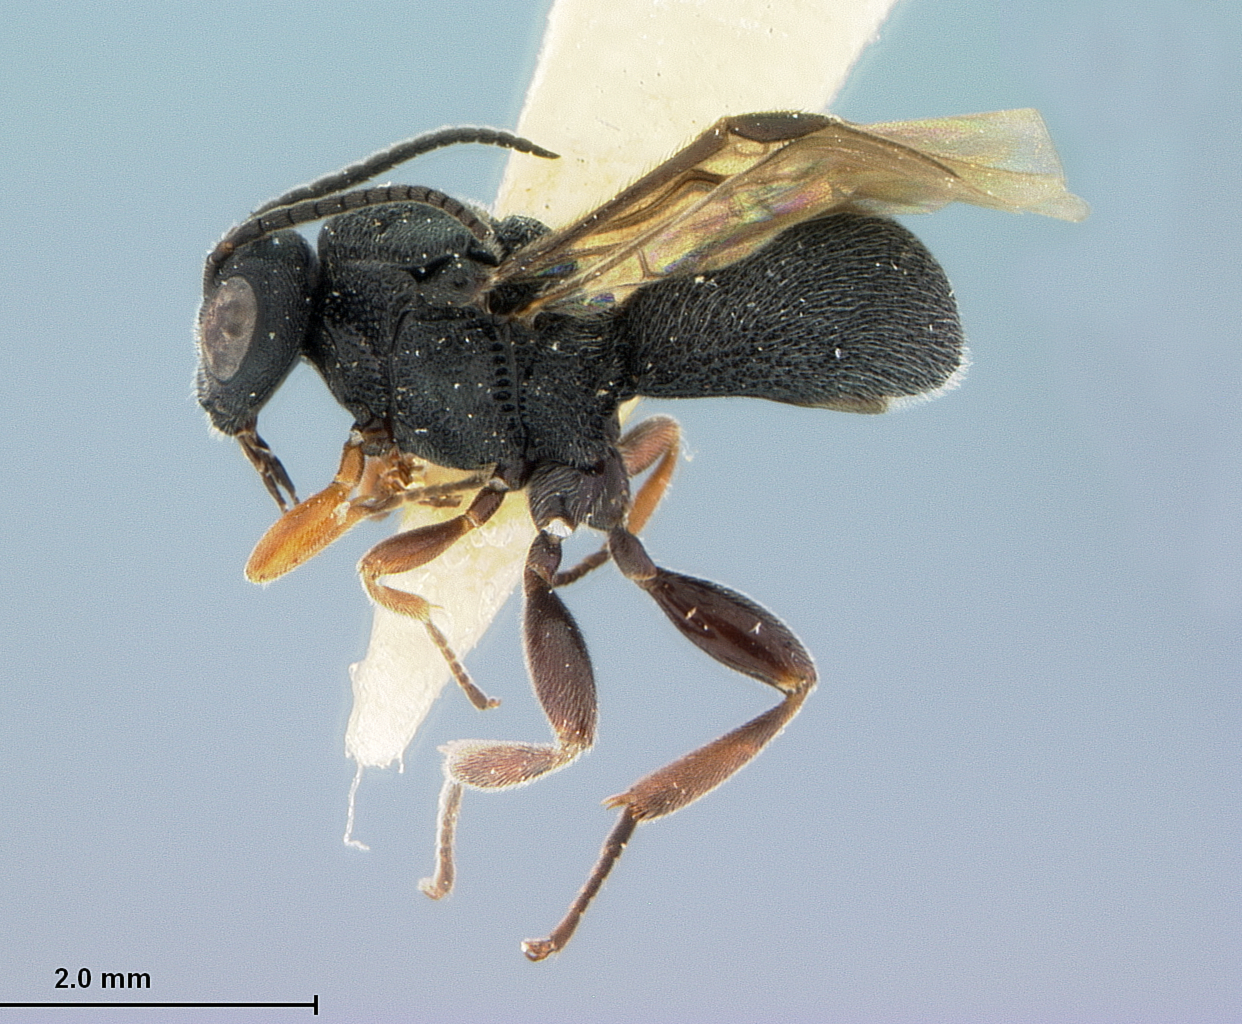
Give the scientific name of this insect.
Urosigalphus rugosocorpus
